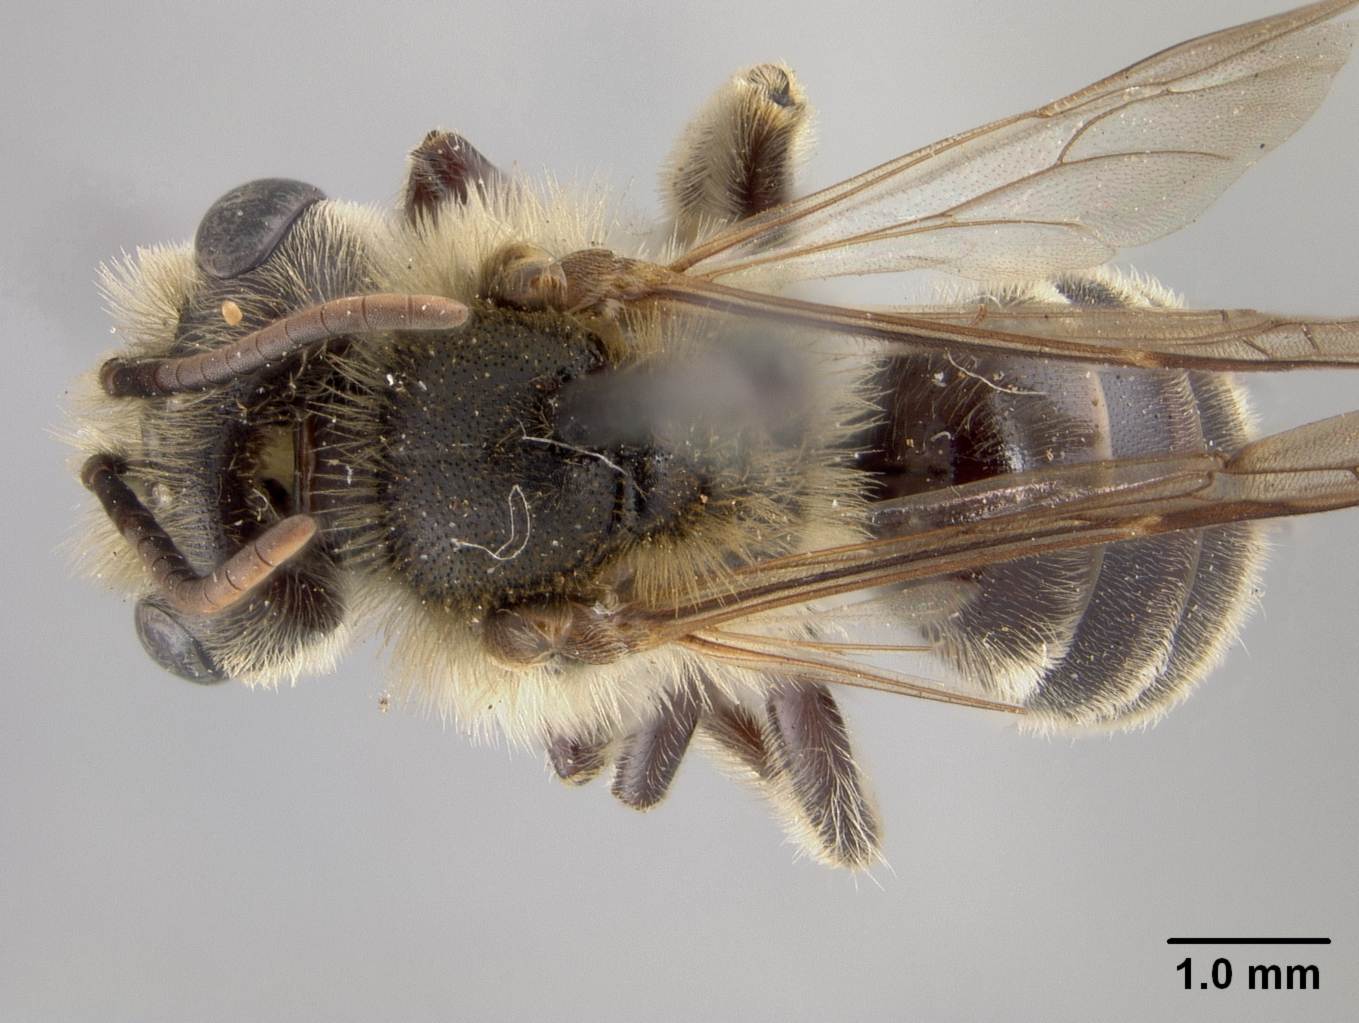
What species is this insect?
Andrena cressonii
